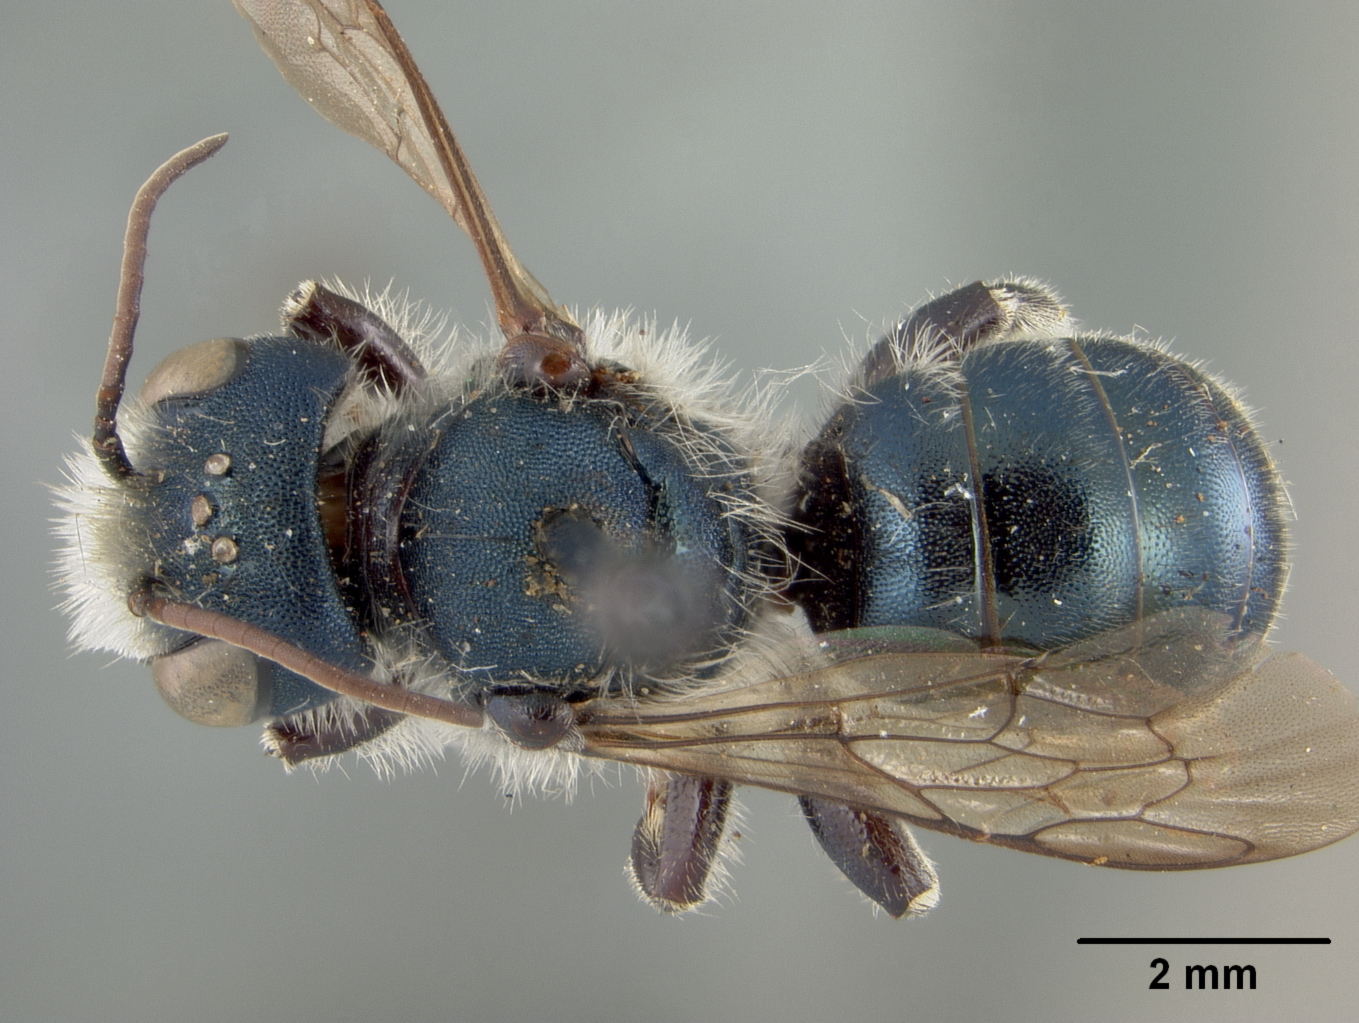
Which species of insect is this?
Osmia texana
